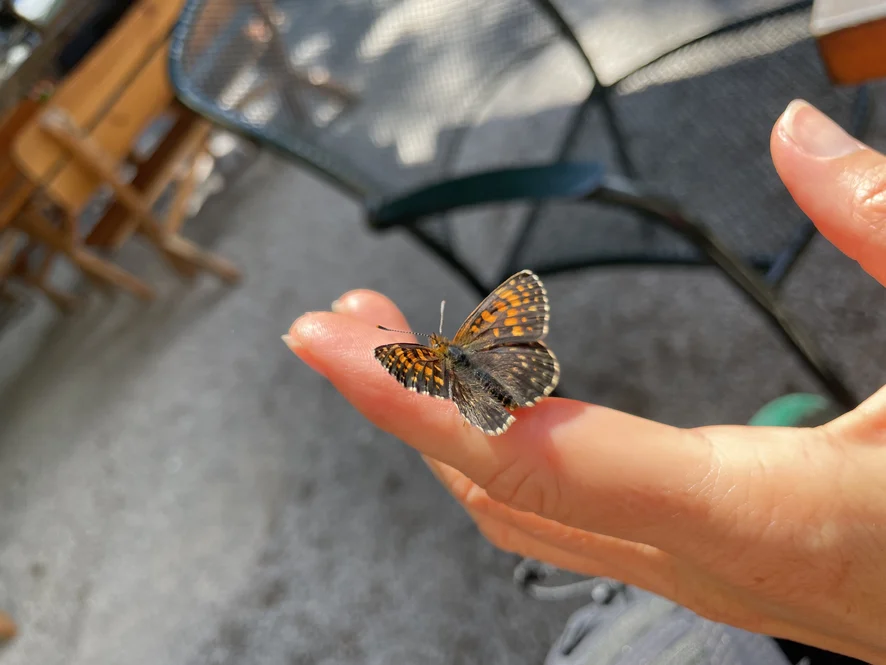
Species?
Melitaea diamina
